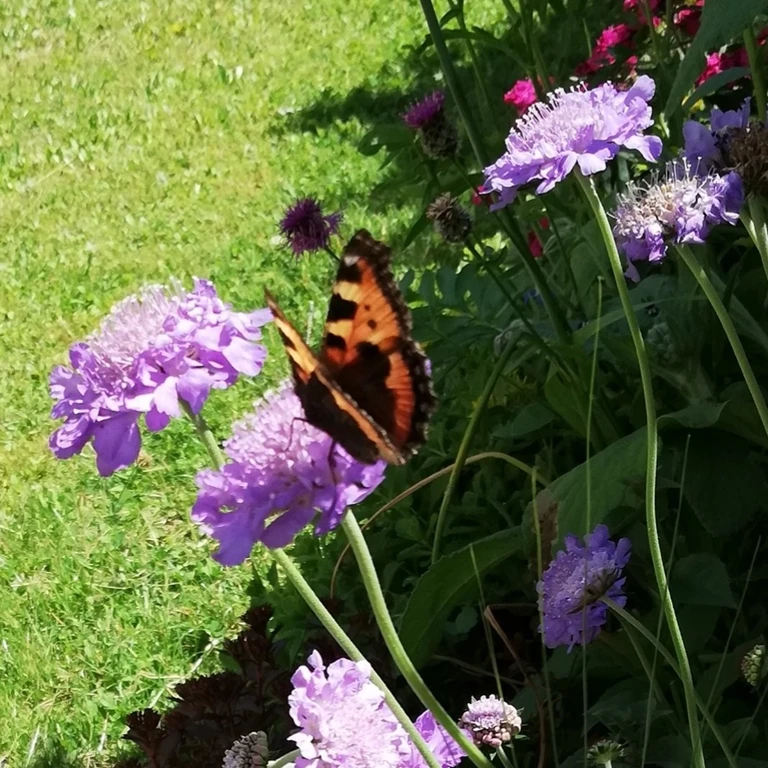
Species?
Aglais urticae
